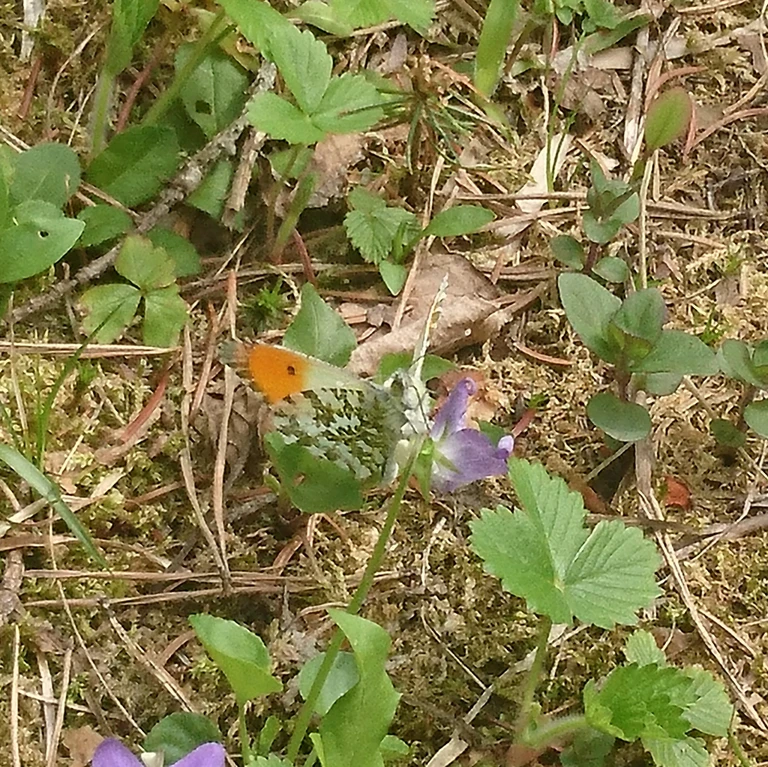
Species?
Anthocharis cardamines
